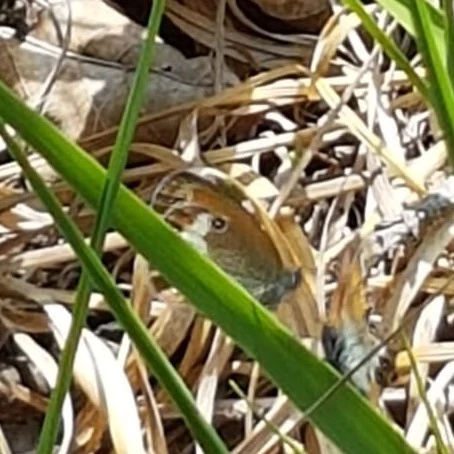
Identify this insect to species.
Coenonympha arcania
